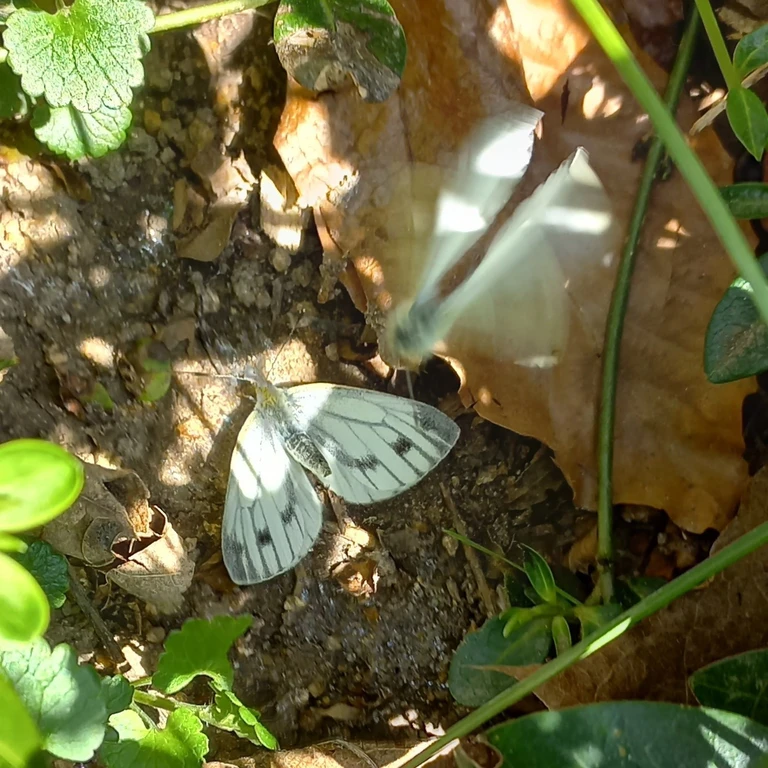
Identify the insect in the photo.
Pieris napi
